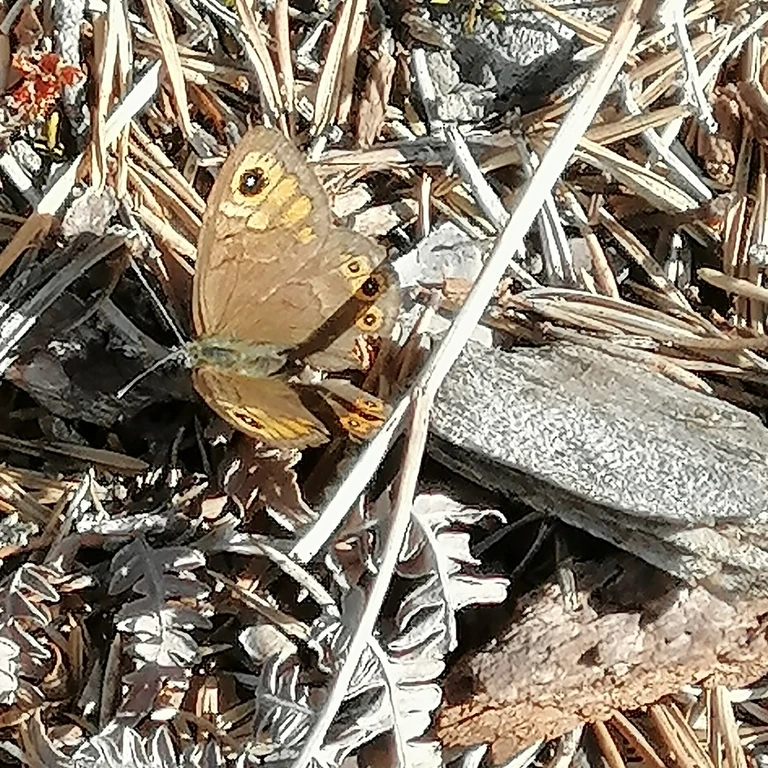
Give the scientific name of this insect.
Lasiommata petropolitana (also Pararge petropolitana)
